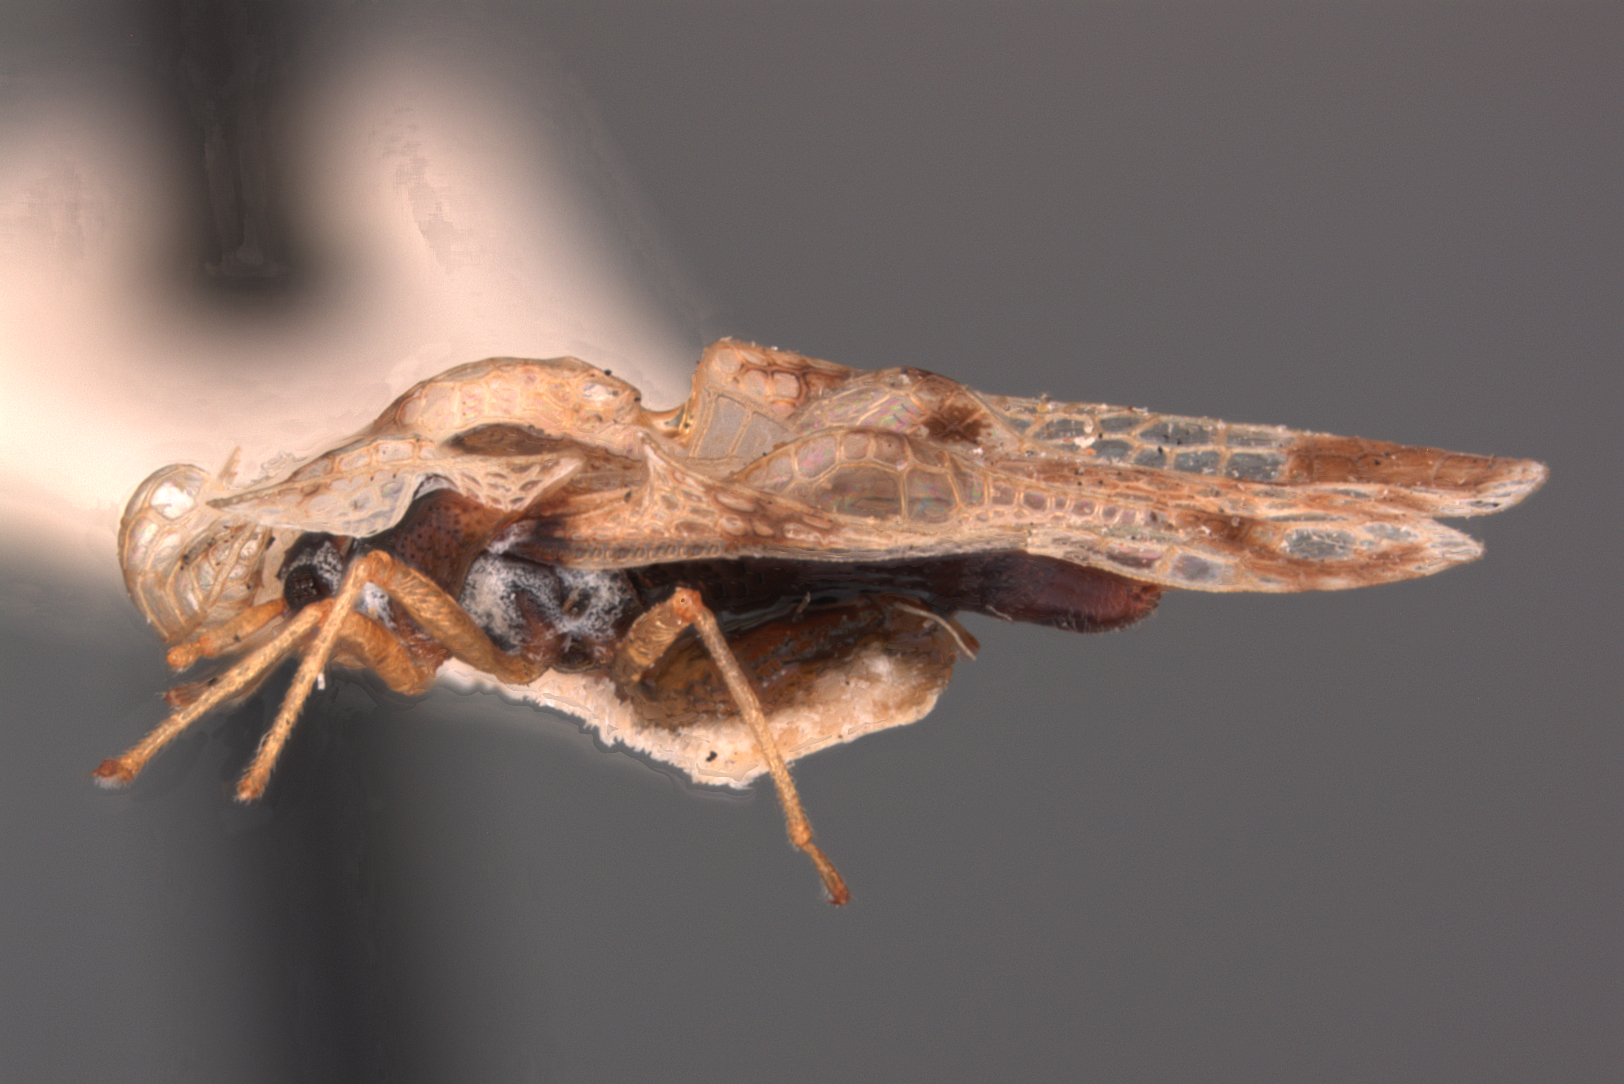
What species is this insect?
Corythucha pyriformis
